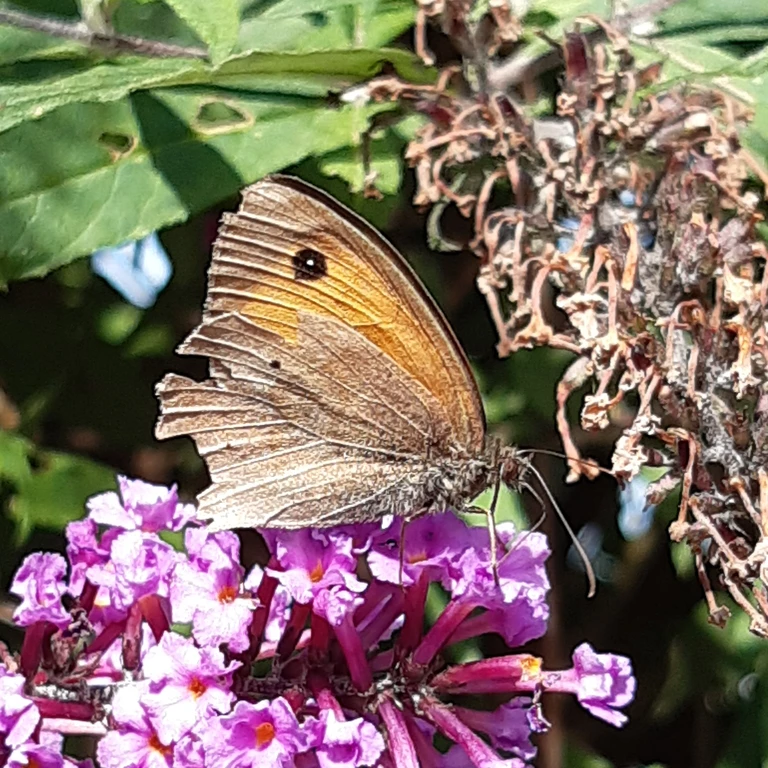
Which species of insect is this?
Maniola jurtina
